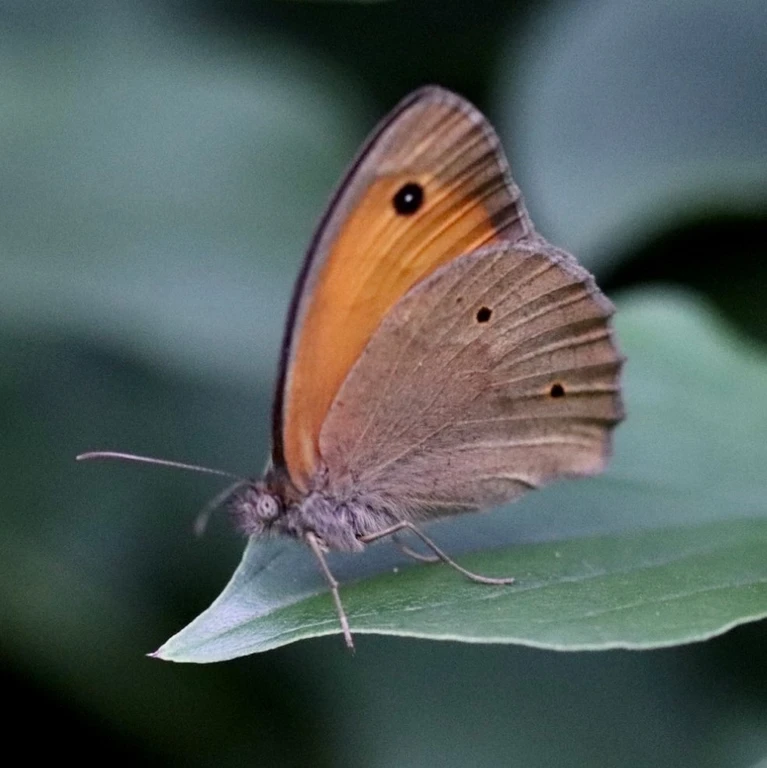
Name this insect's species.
Maniola jurtina
